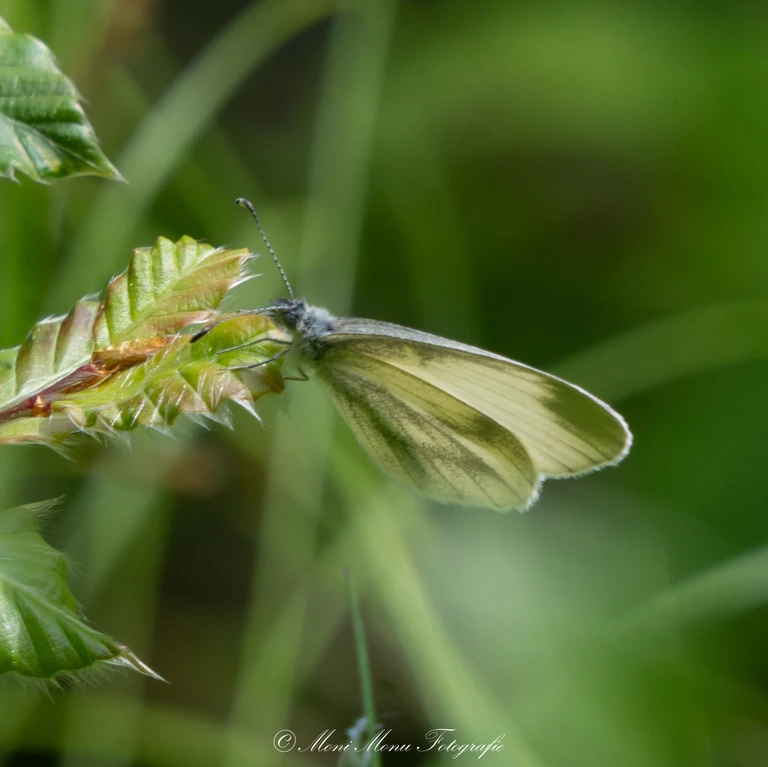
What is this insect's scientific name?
Leptidea sinapis/juvernica
